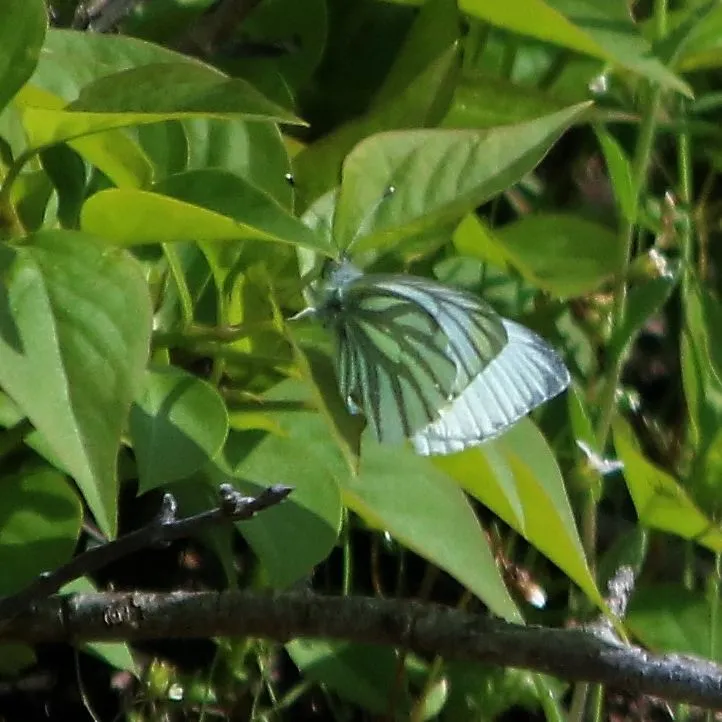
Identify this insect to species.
Pieris napi
